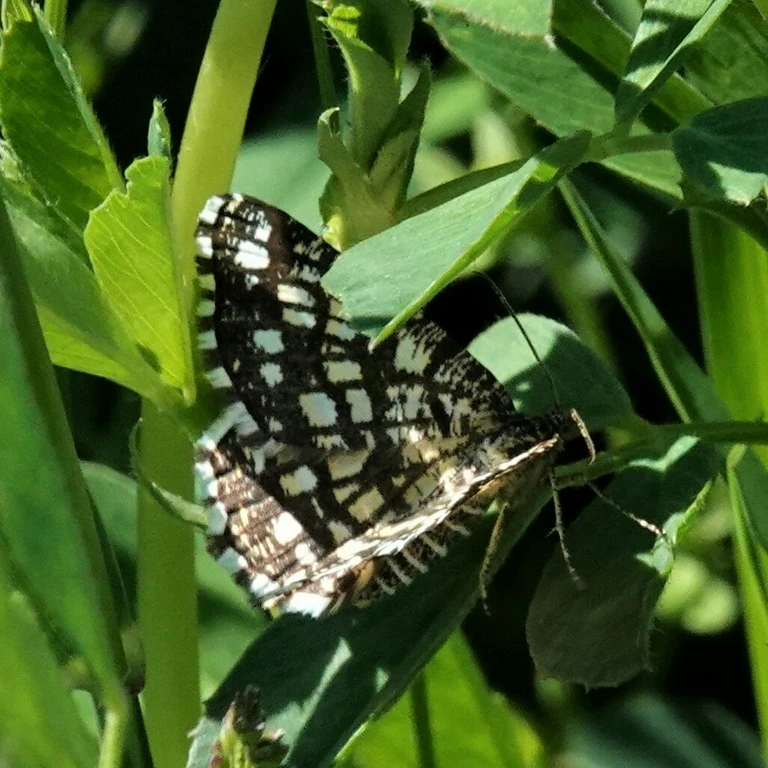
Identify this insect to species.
Chiasmia clathrata
